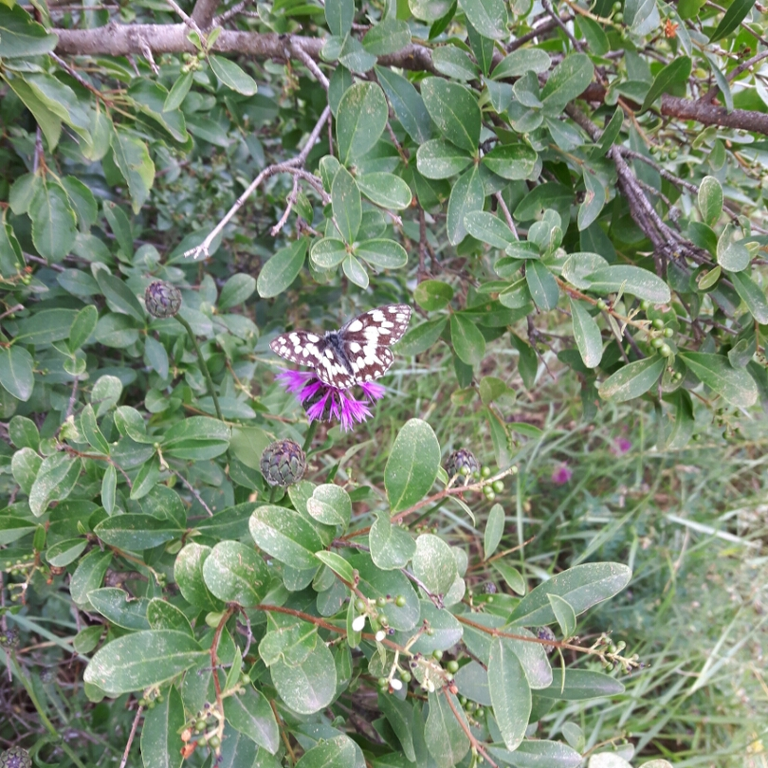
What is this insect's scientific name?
Melanargia galathea
